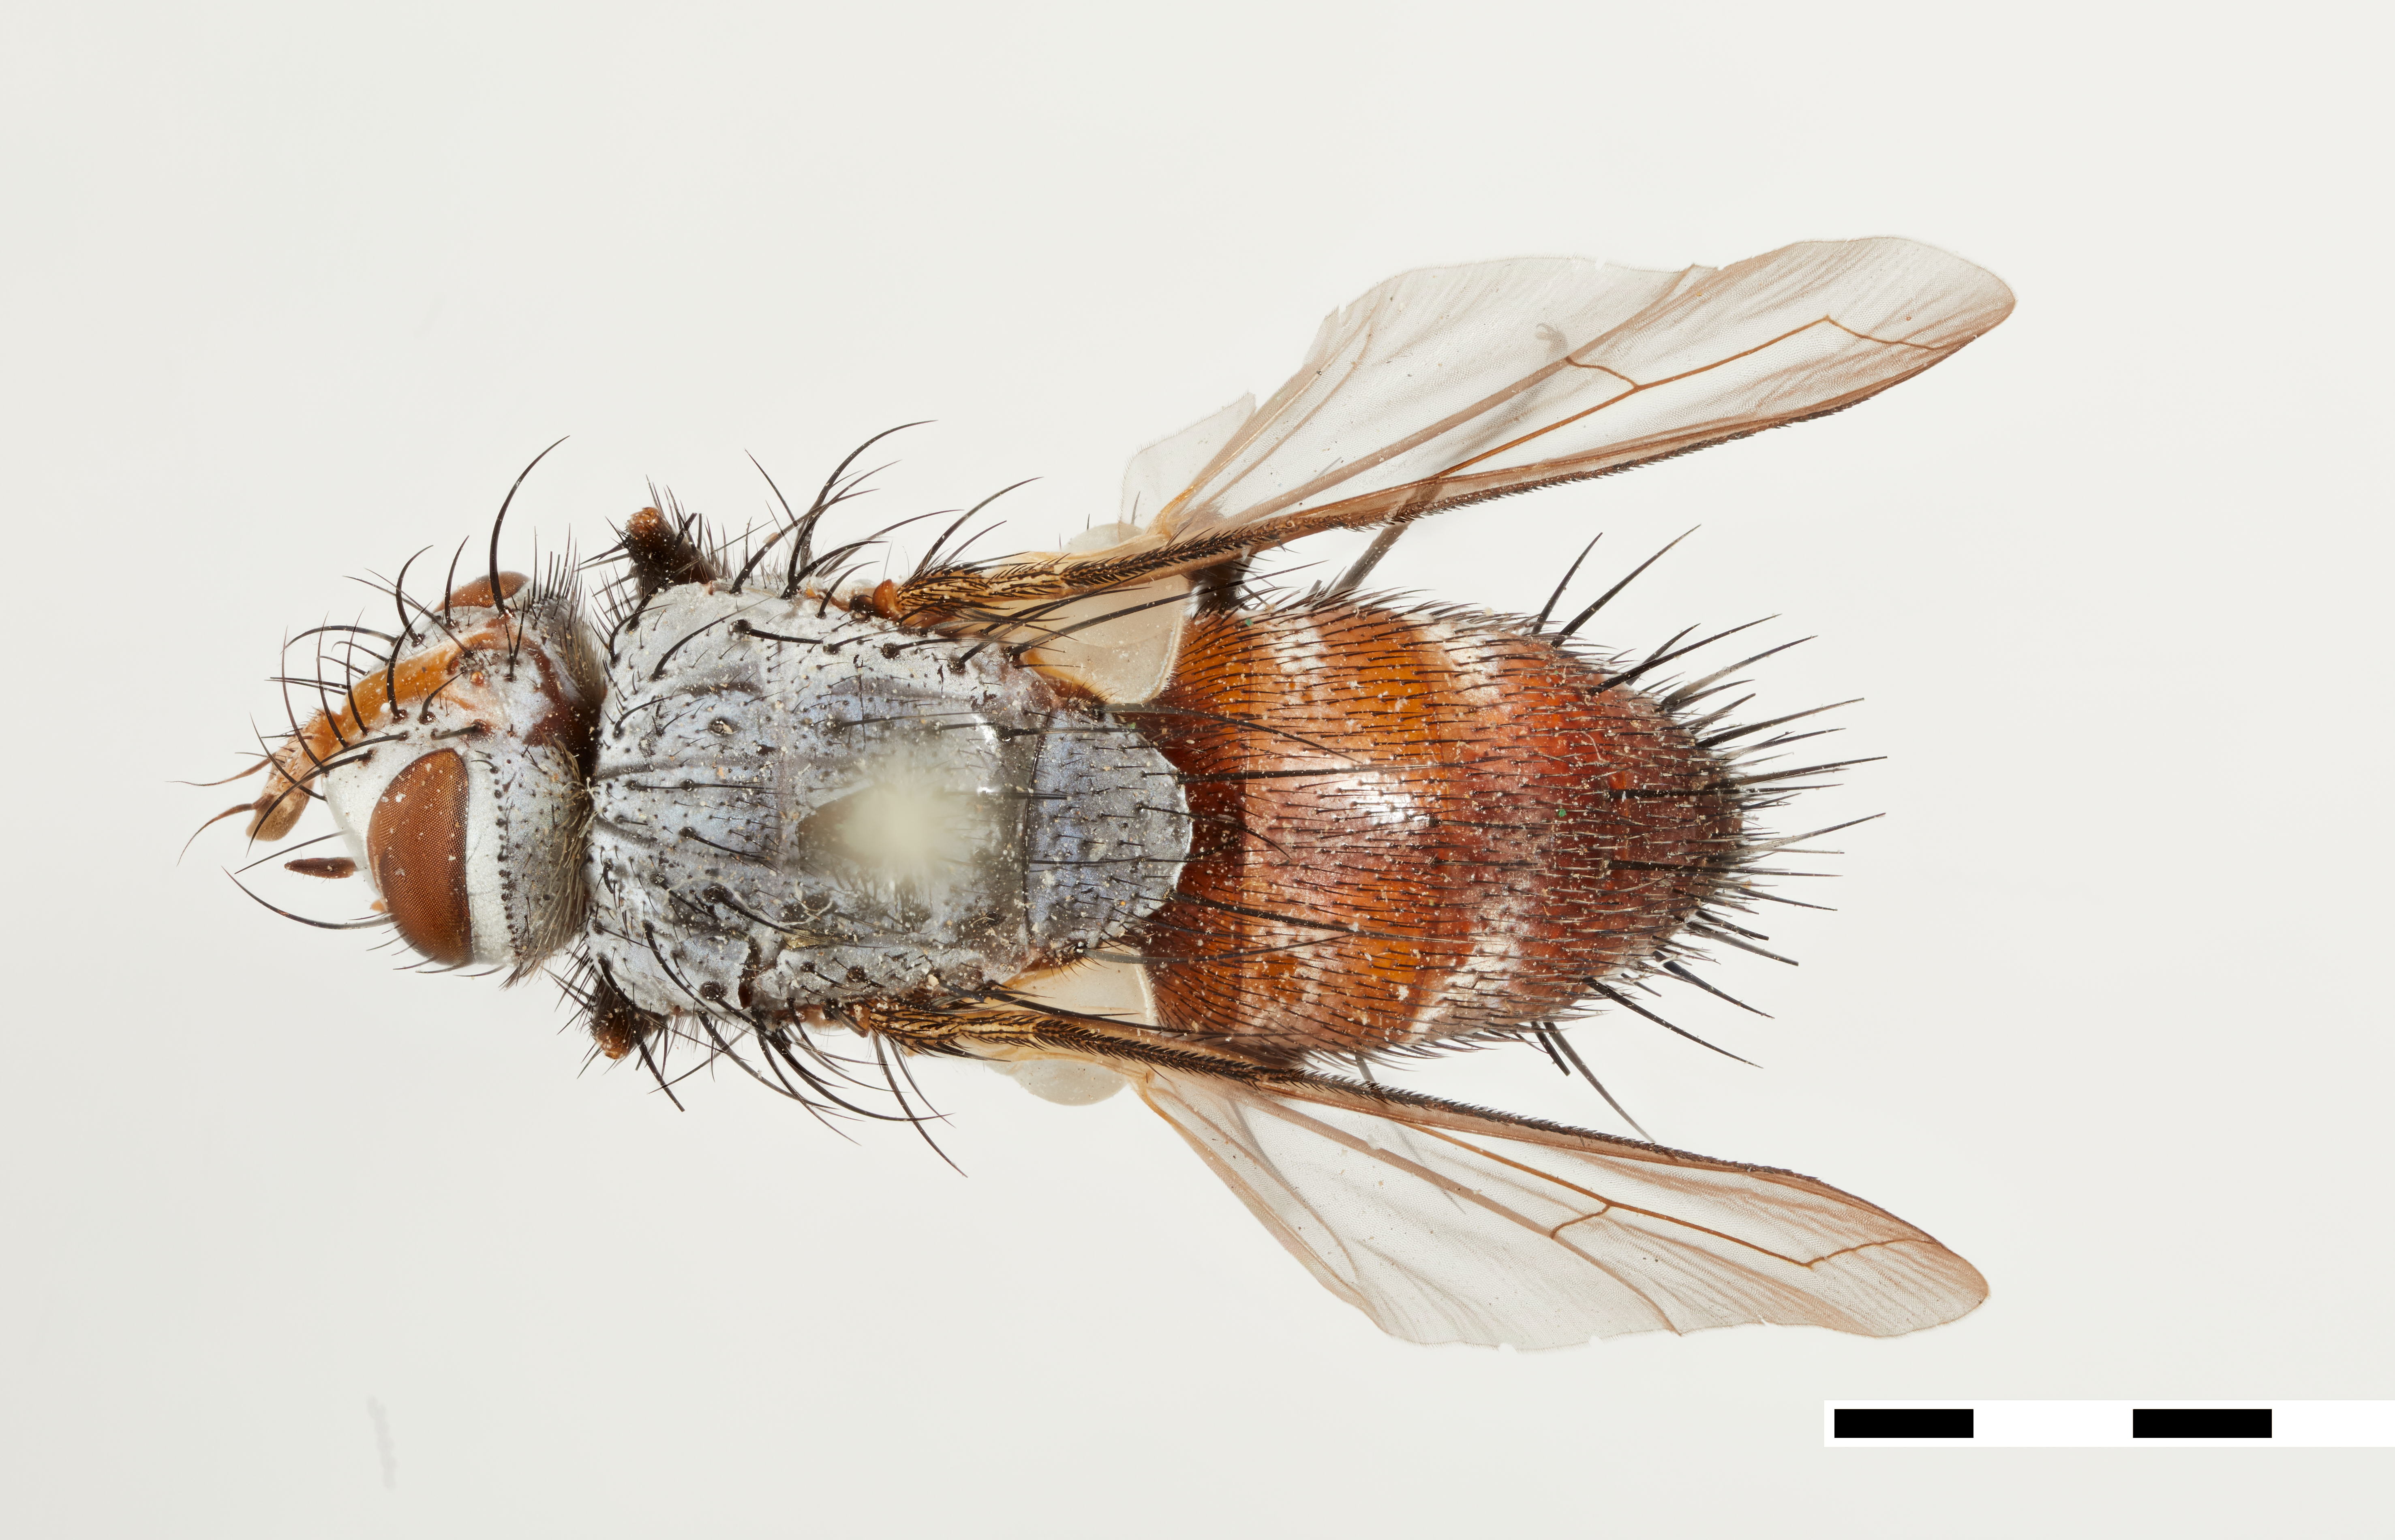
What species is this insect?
Aphria georgiana
